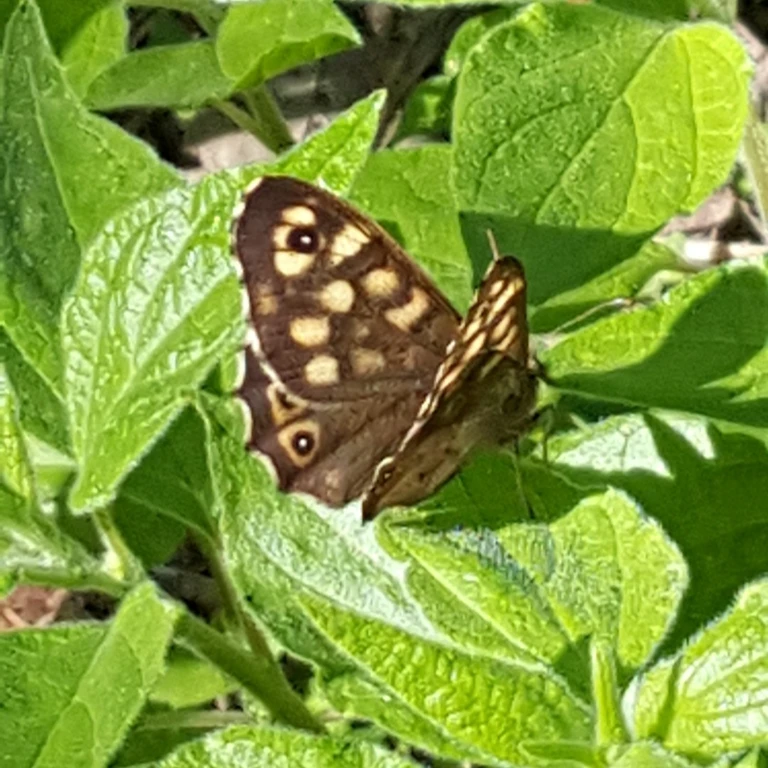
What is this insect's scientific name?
Pararge aegeria
